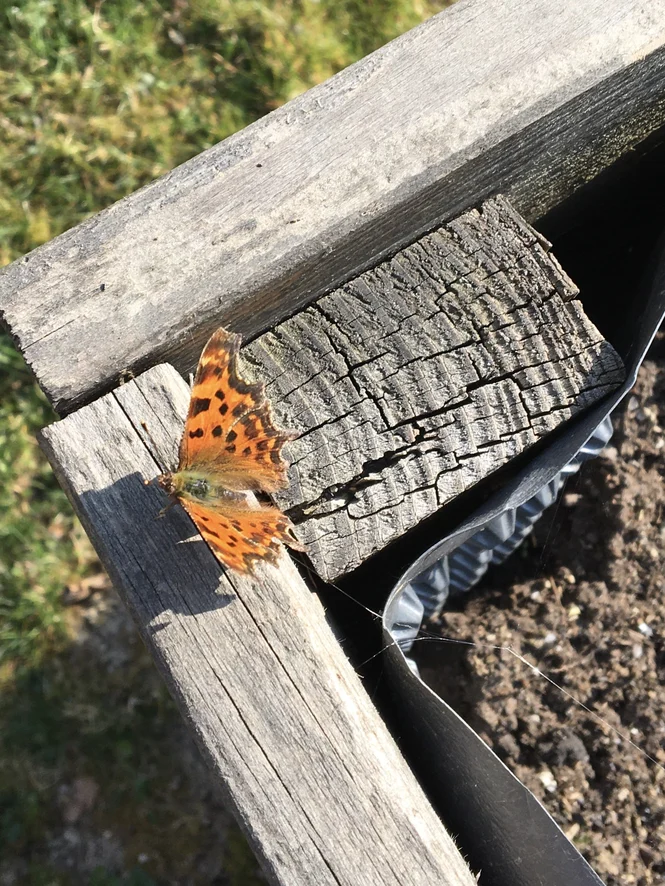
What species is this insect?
Polygonia c-album
